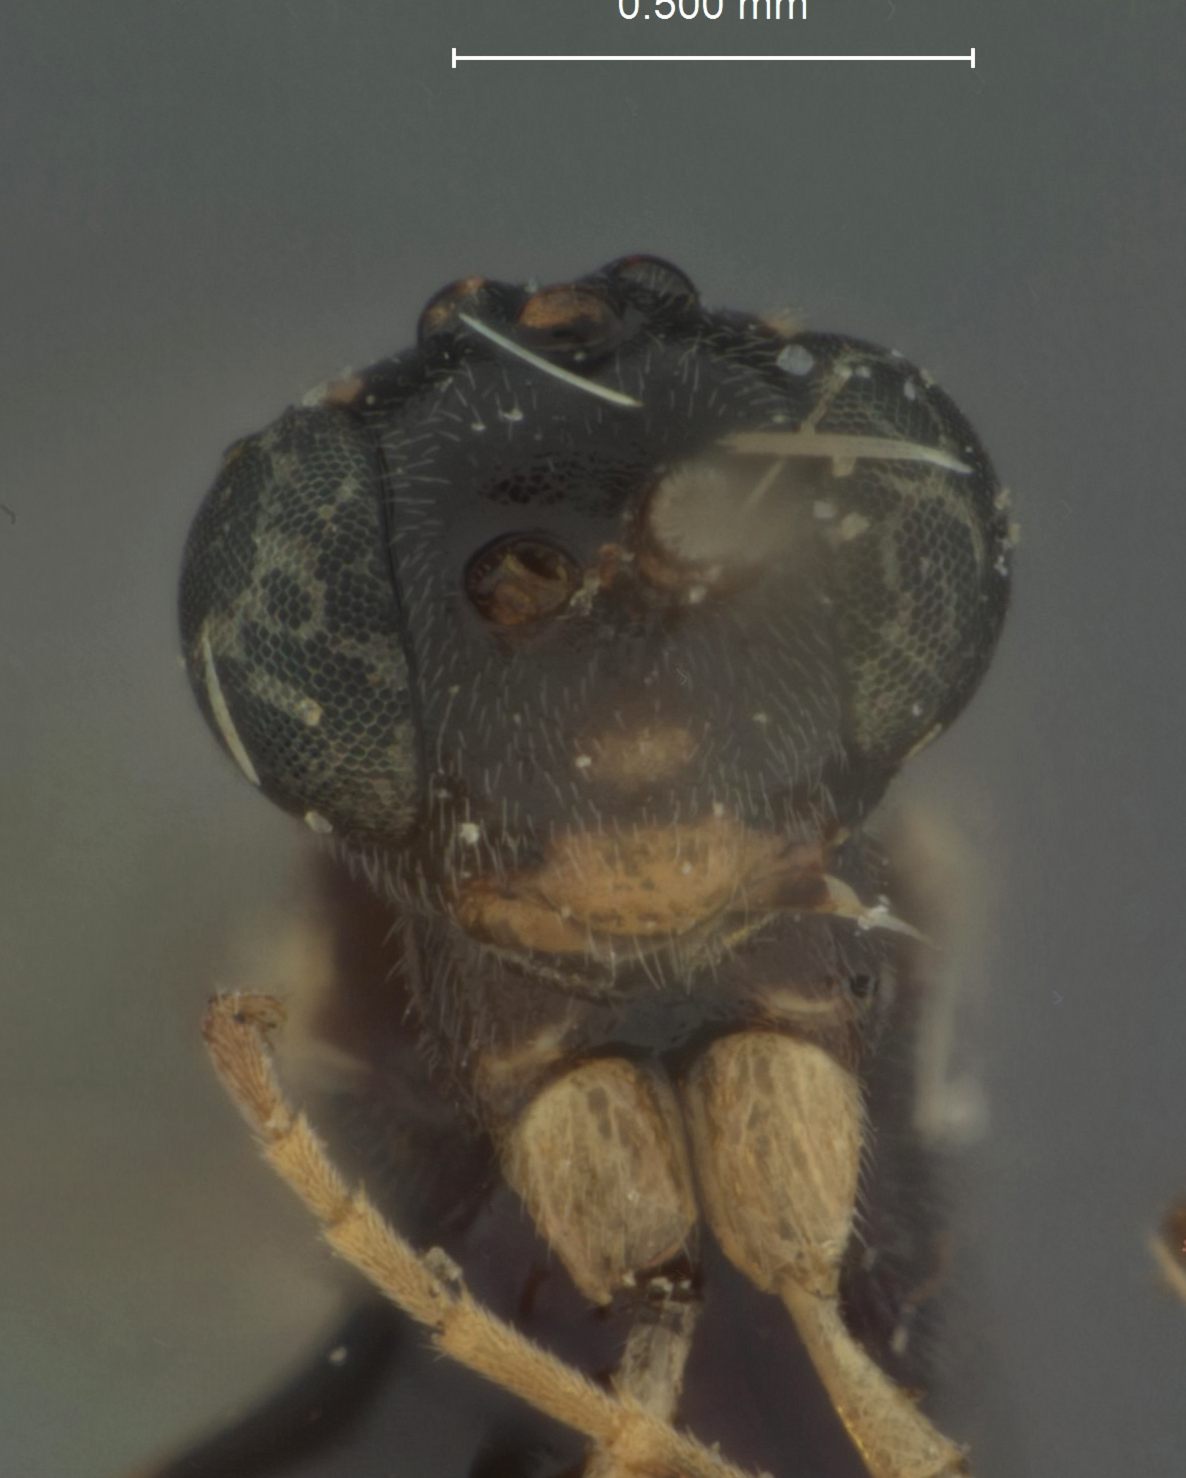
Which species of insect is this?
Pimpla sexcincta
